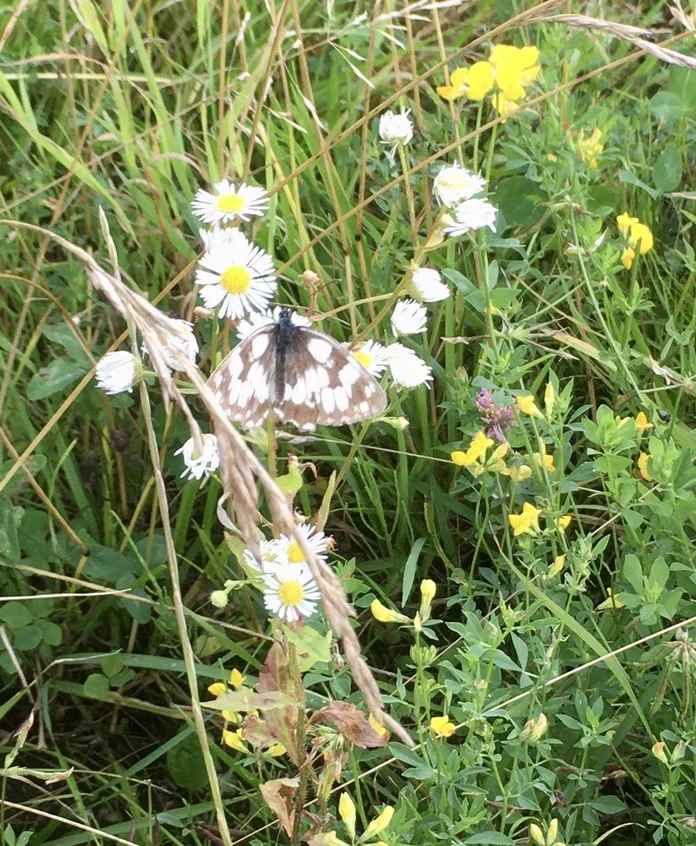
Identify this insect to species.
Melanargia galathea
